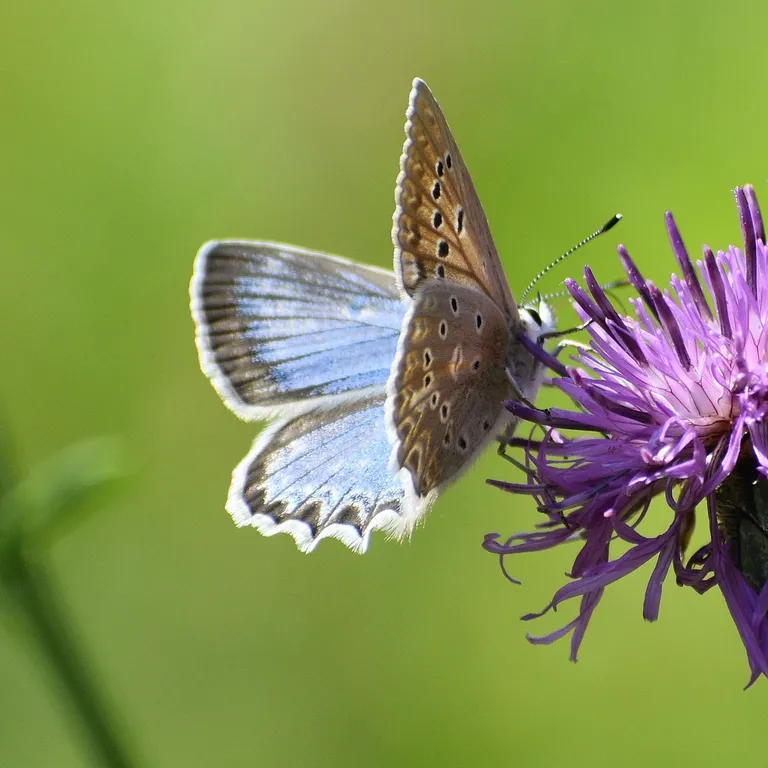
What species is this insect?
Polyommatus daphnis
